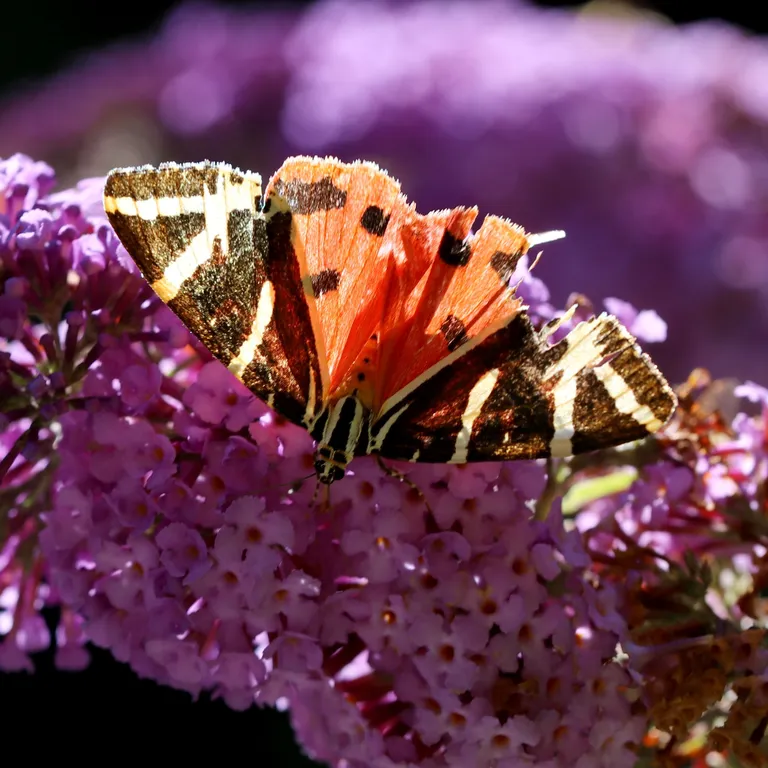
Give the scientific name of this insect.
Euplagia quadripunctaria
